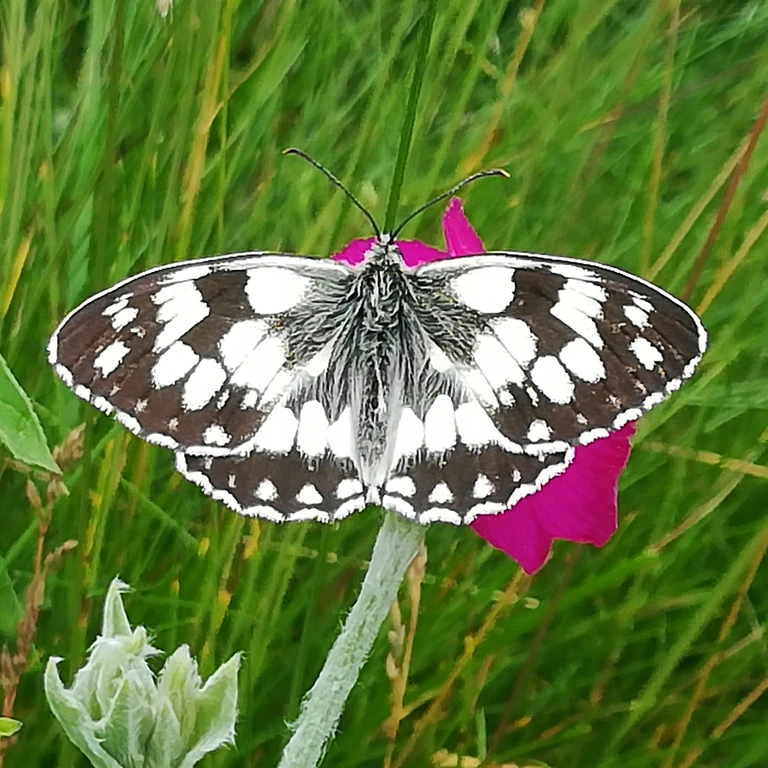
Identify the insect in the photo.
Melanargia galathea
